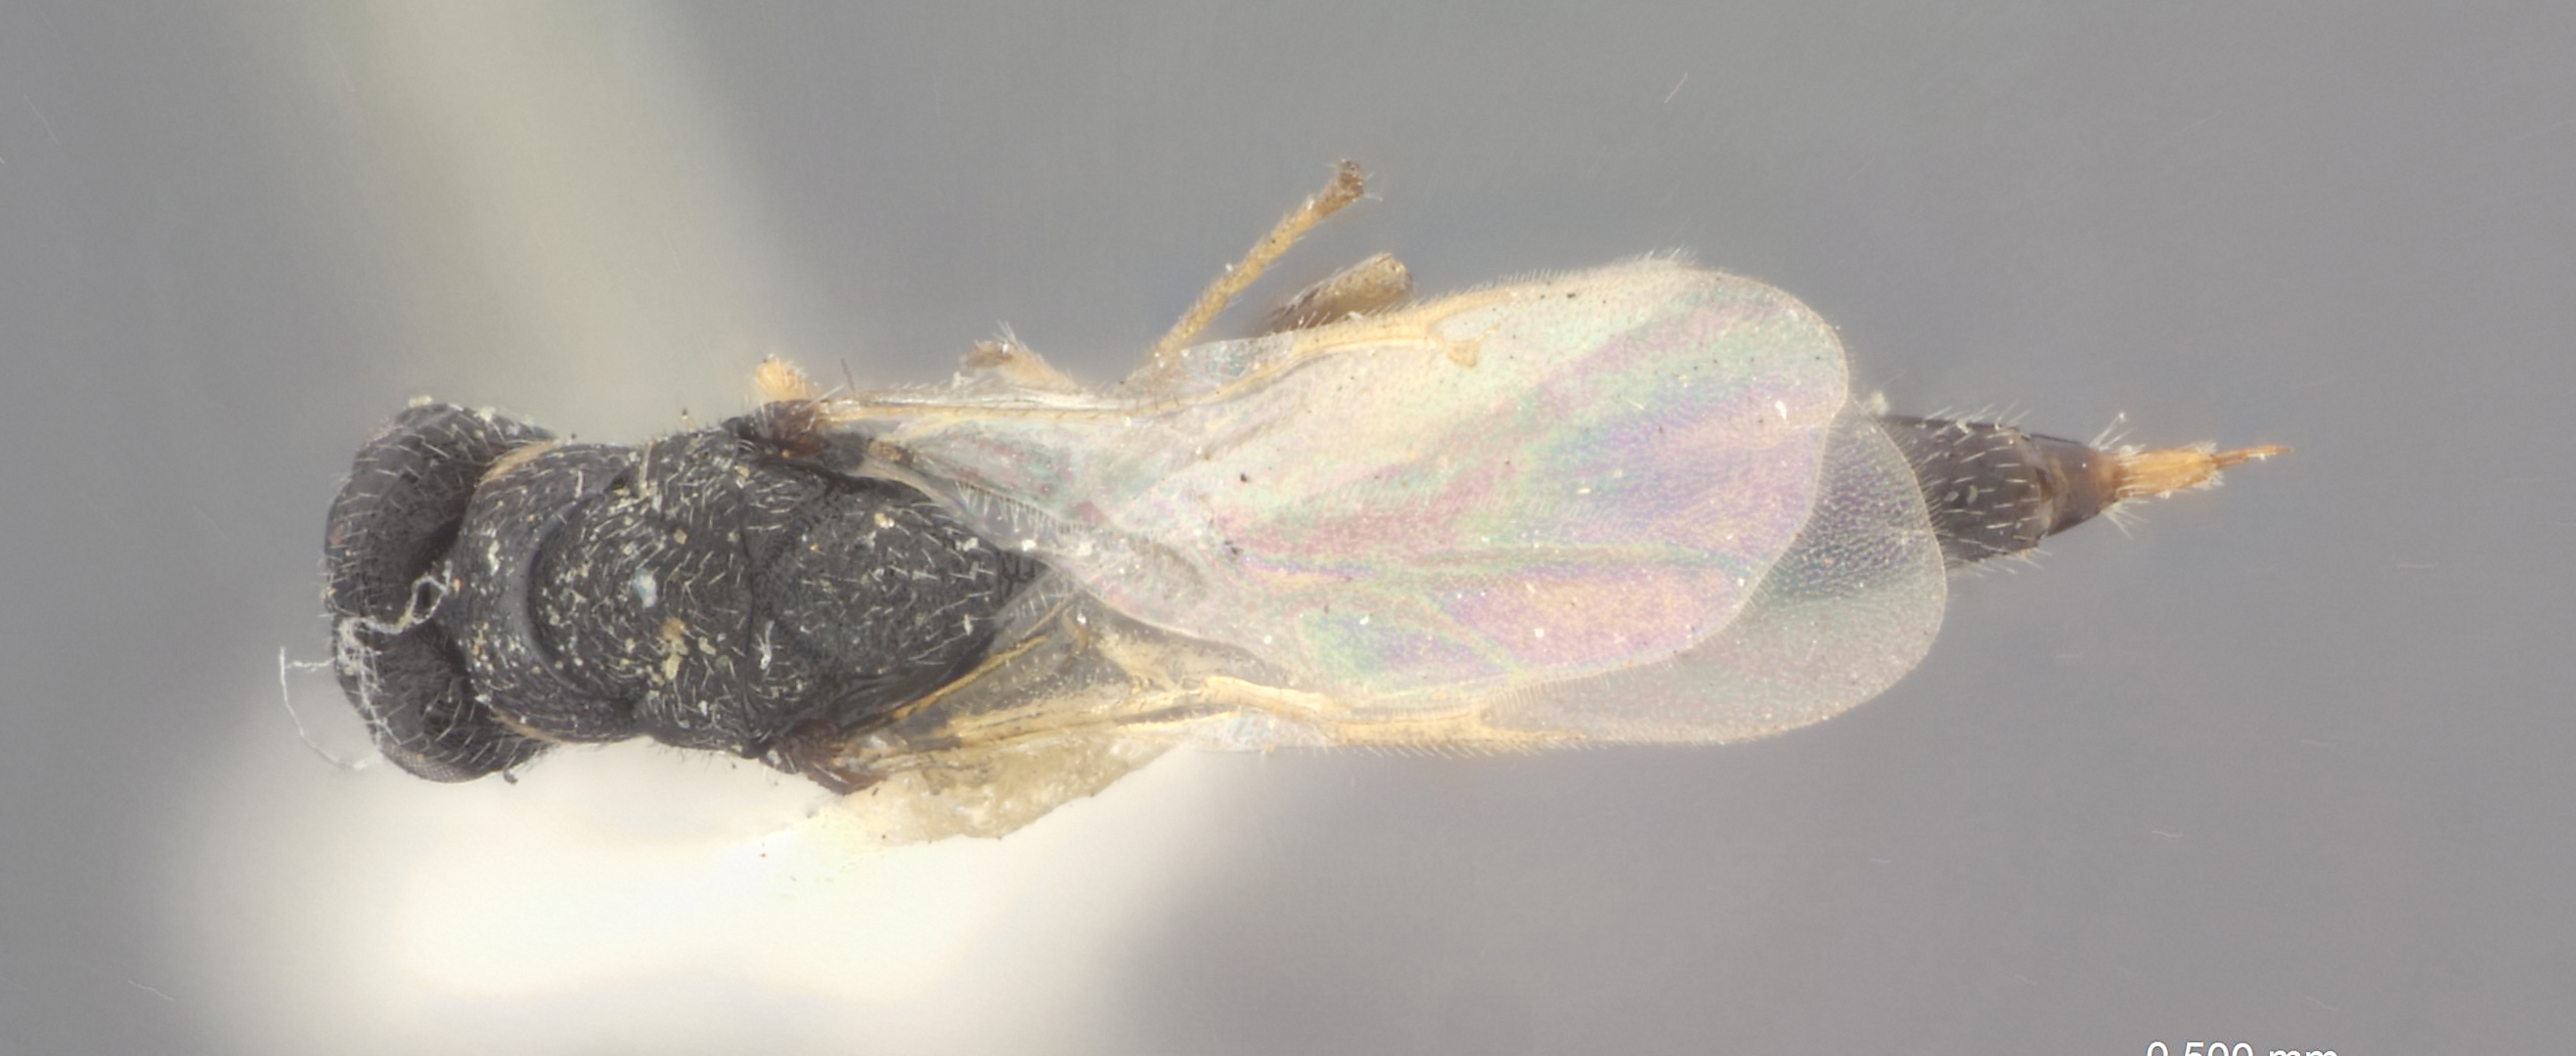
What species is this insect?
Harmolita festucae
